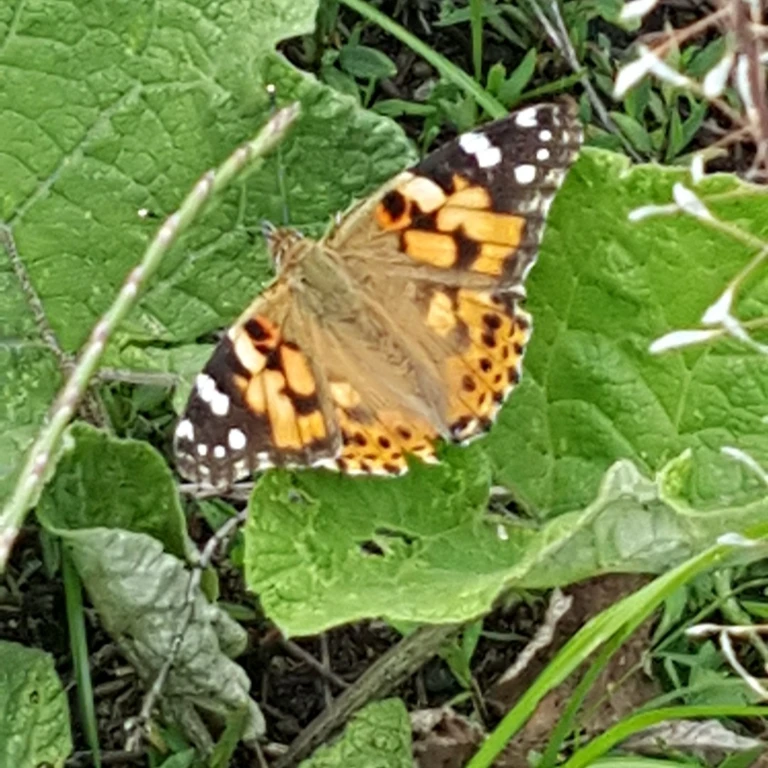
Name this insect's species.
Vanessa cardui
